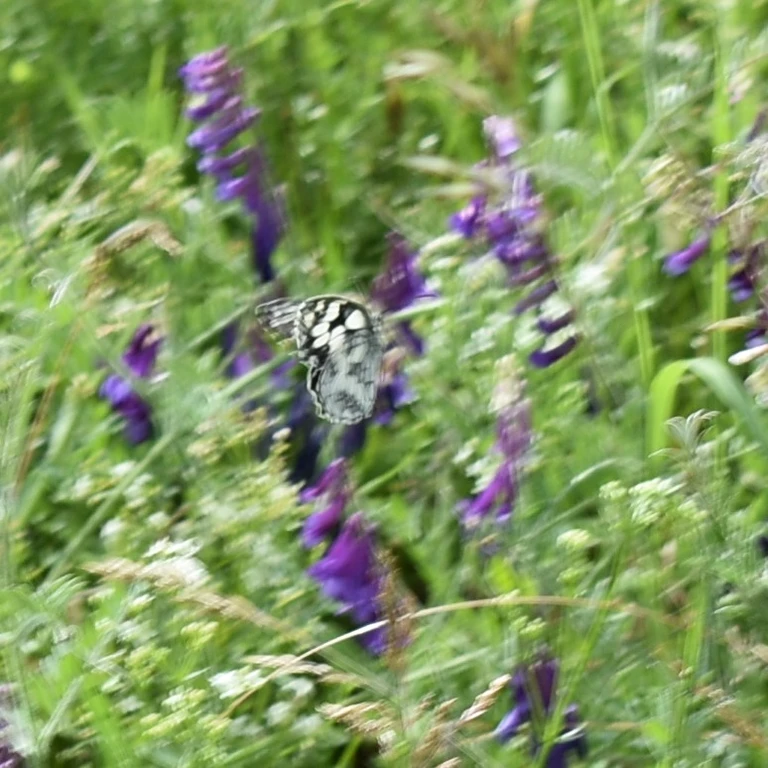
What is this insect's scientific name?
Melanargia galathea
